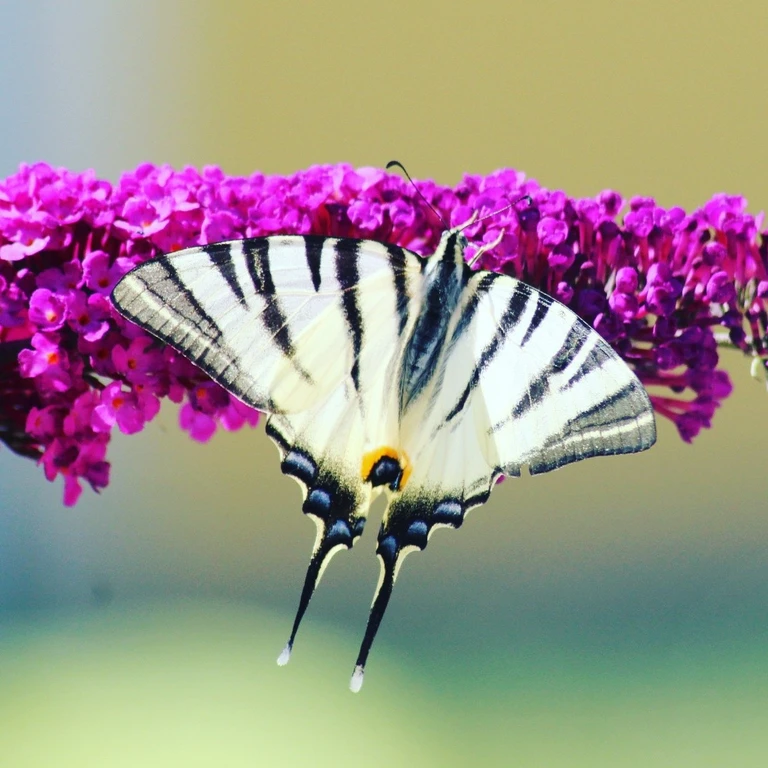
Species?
Iphiclides podalirius
